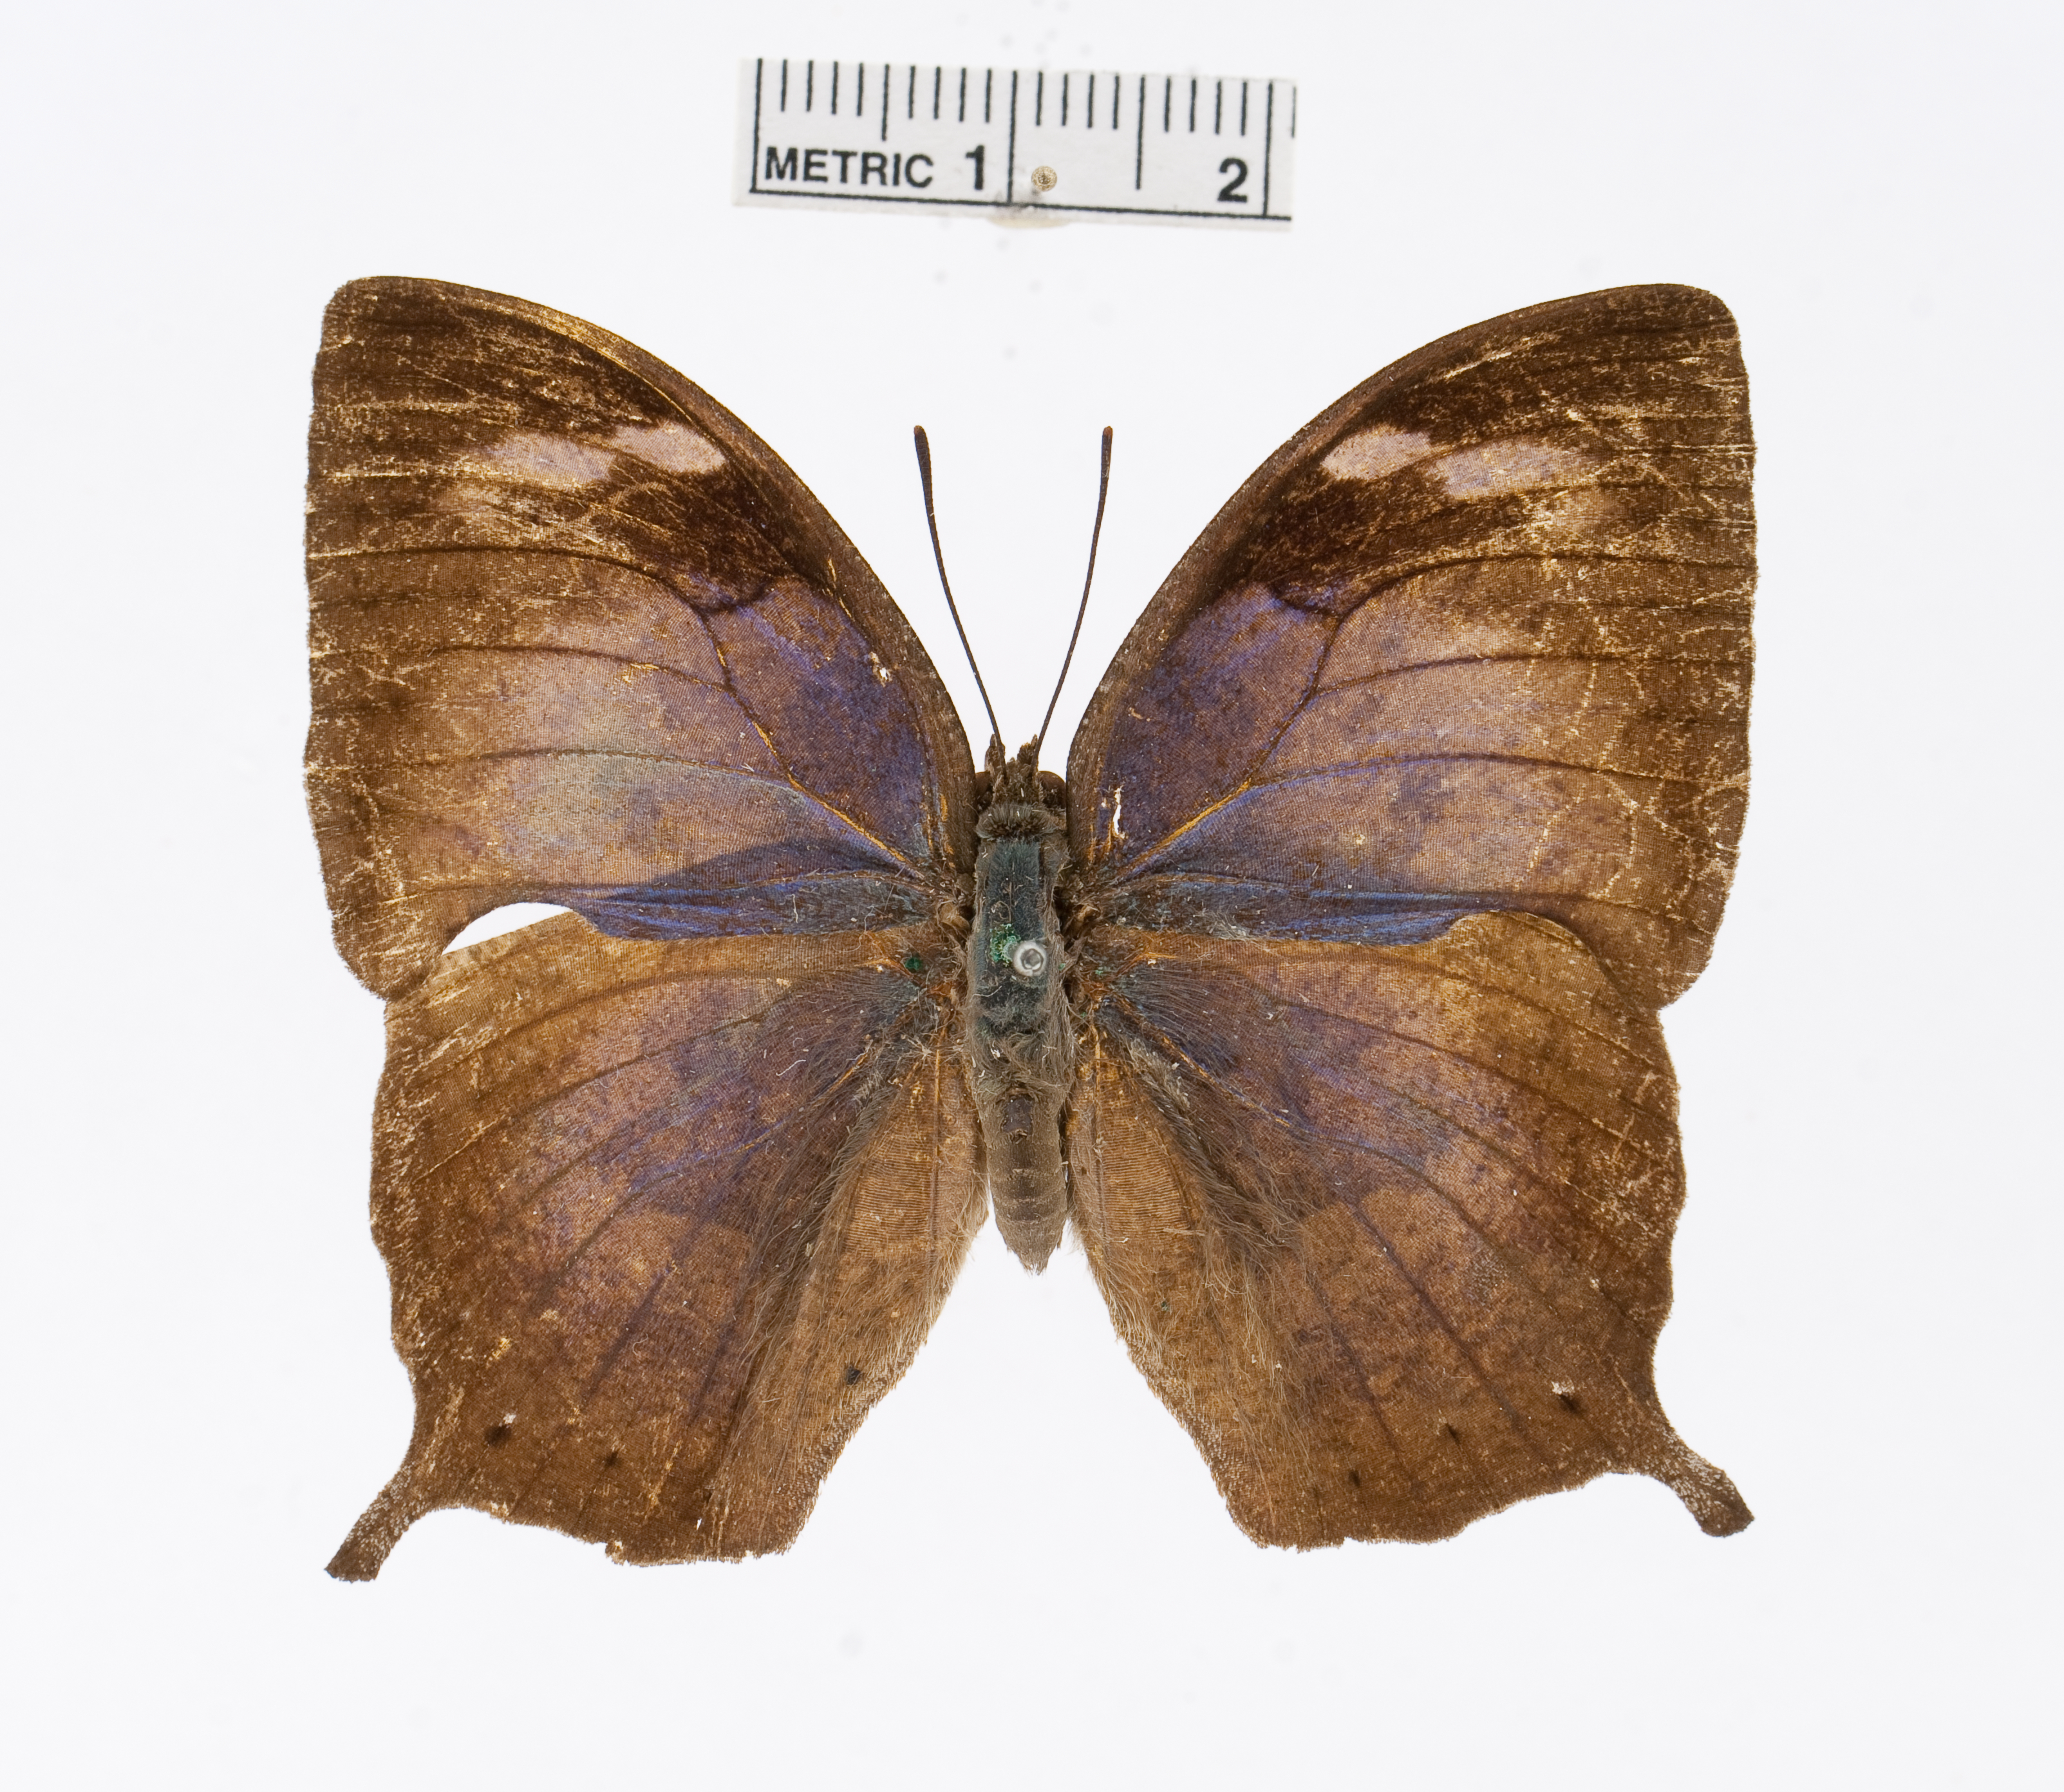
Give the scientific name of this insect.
Memphis laertes
